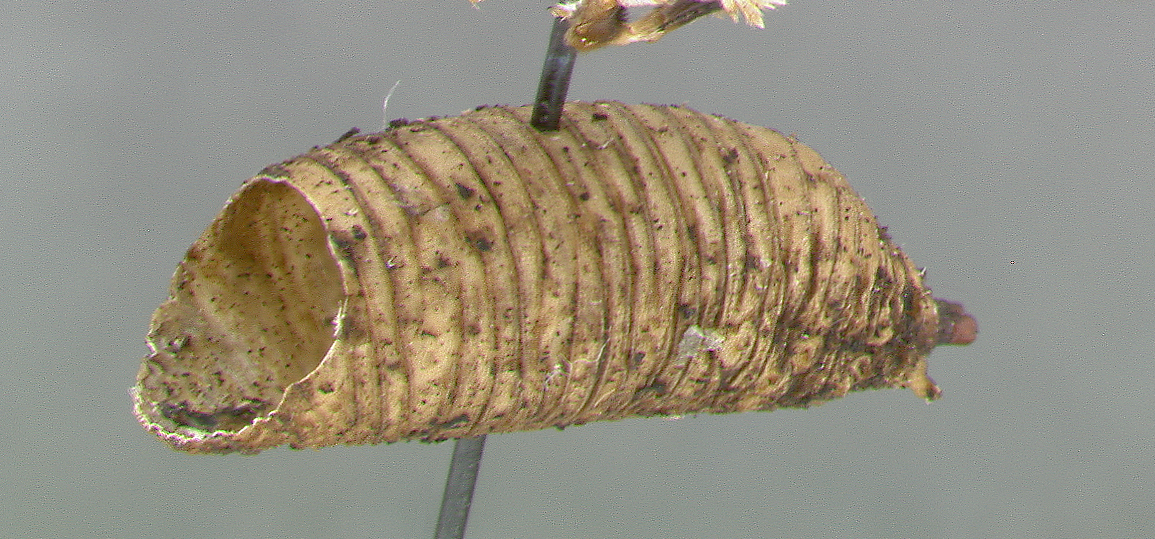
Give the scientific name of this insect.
Eumerus superbus
